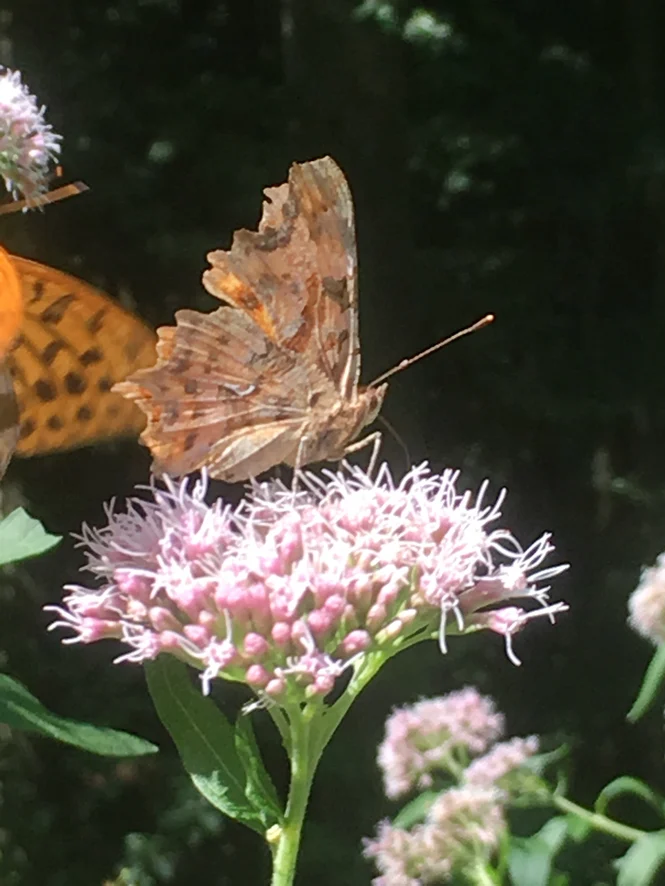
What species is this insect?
Polygonia c-album
